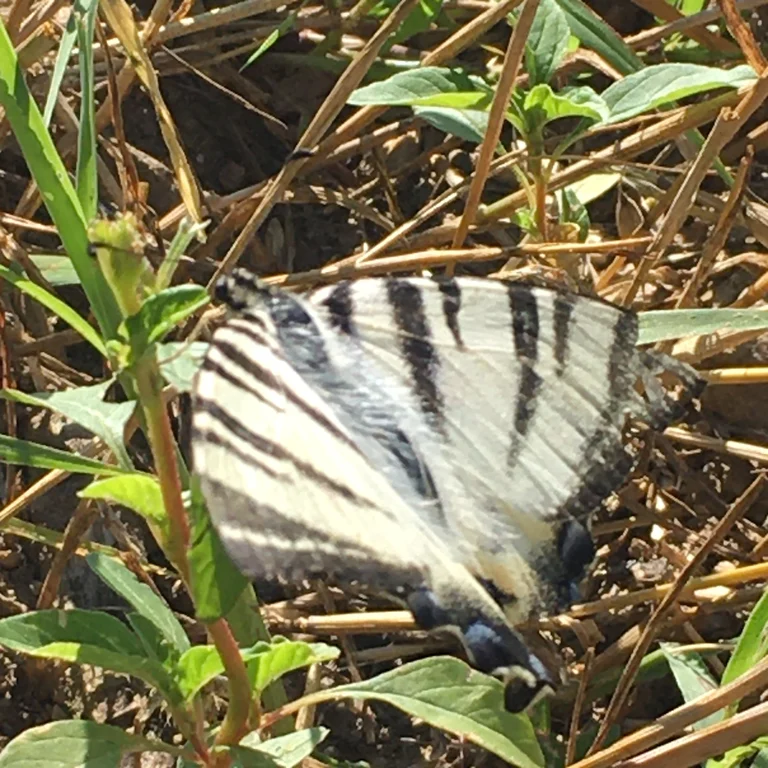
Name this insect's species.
Iphiclides podalirius
